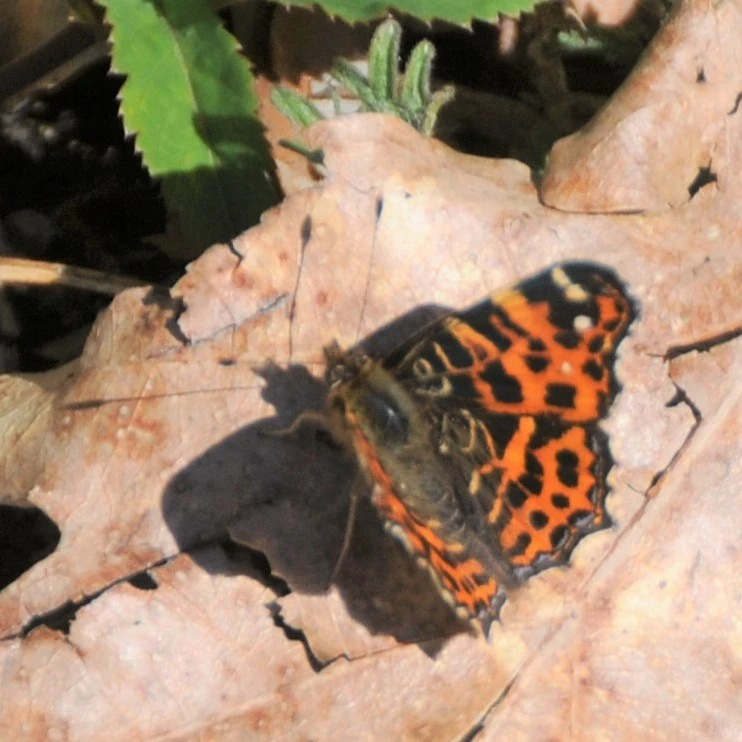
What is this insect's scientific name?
Araschnia levana
